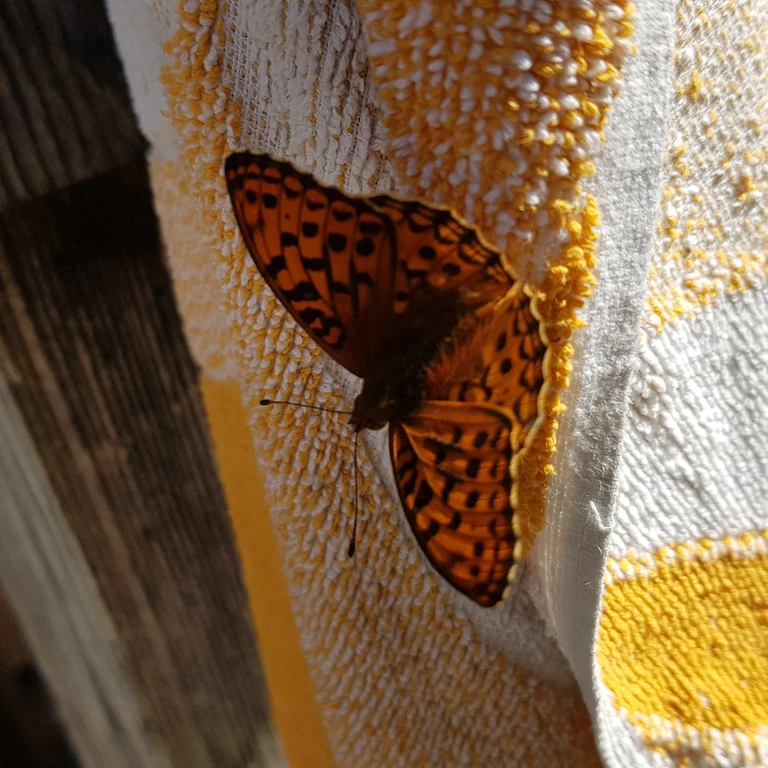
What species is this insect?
Fabriciana adippe
